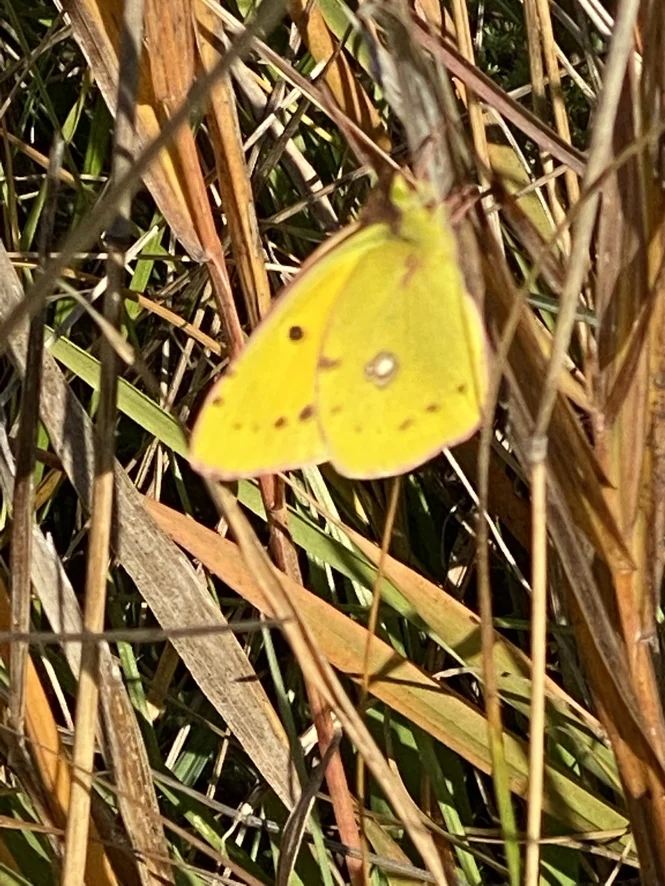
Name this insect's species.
Colias croceus
